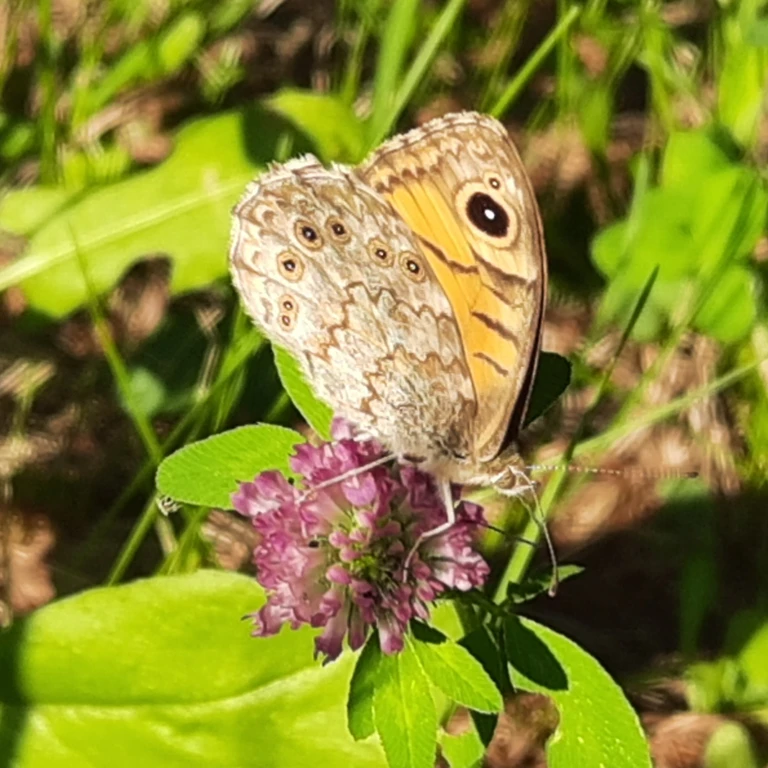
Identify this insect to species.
Lasiommata megera (also Pararge megera)
